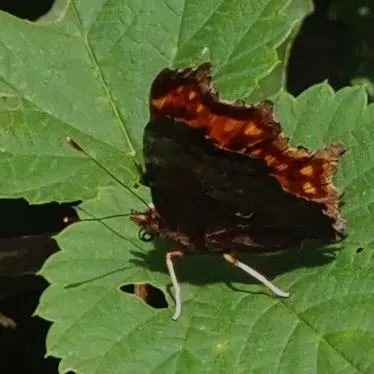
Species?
Polygonia c-album
